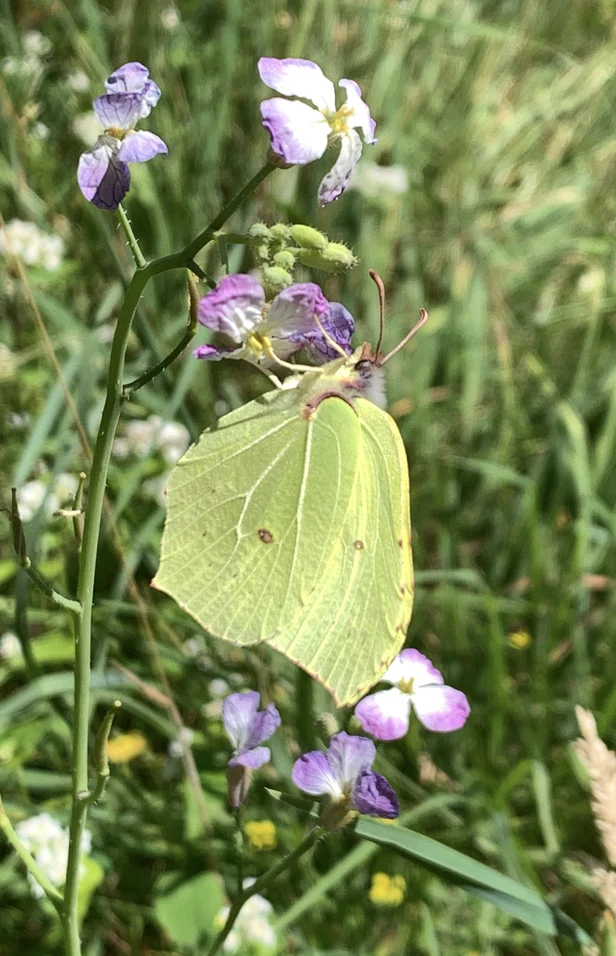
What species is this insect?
Gonepteryx rhamni
